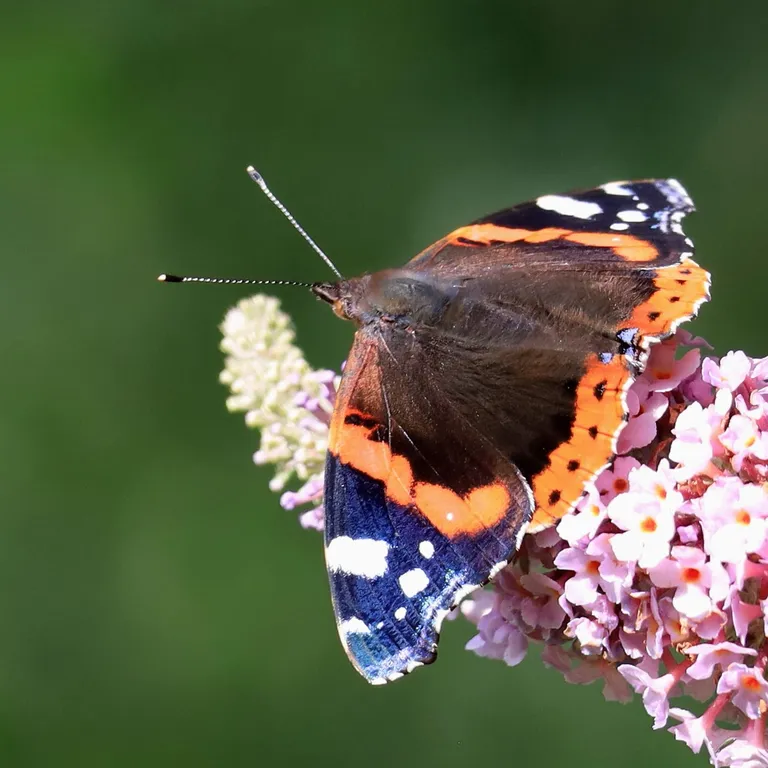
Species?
Vanessa atalanta
